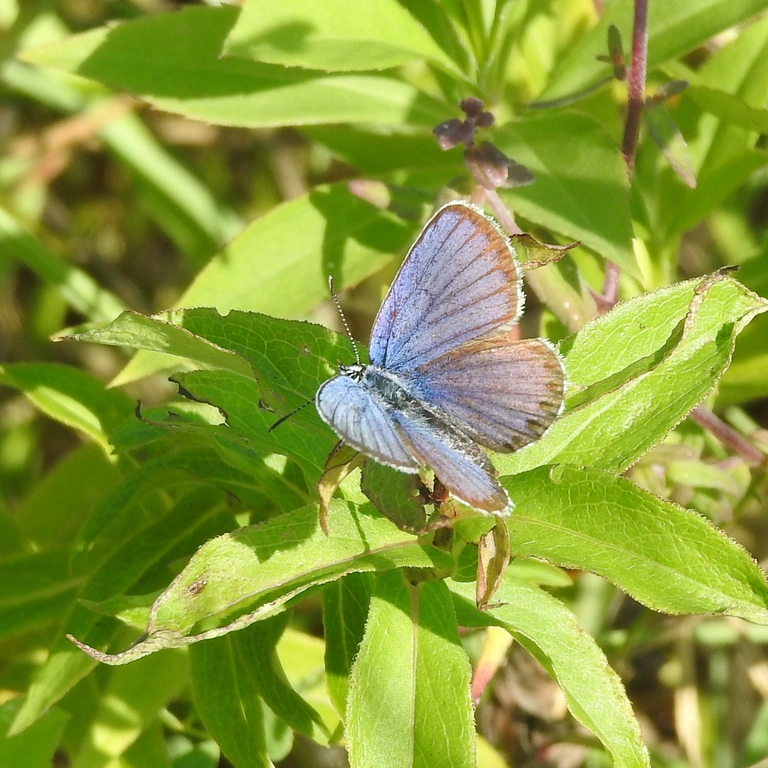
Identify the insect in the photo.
Plebejus argus
